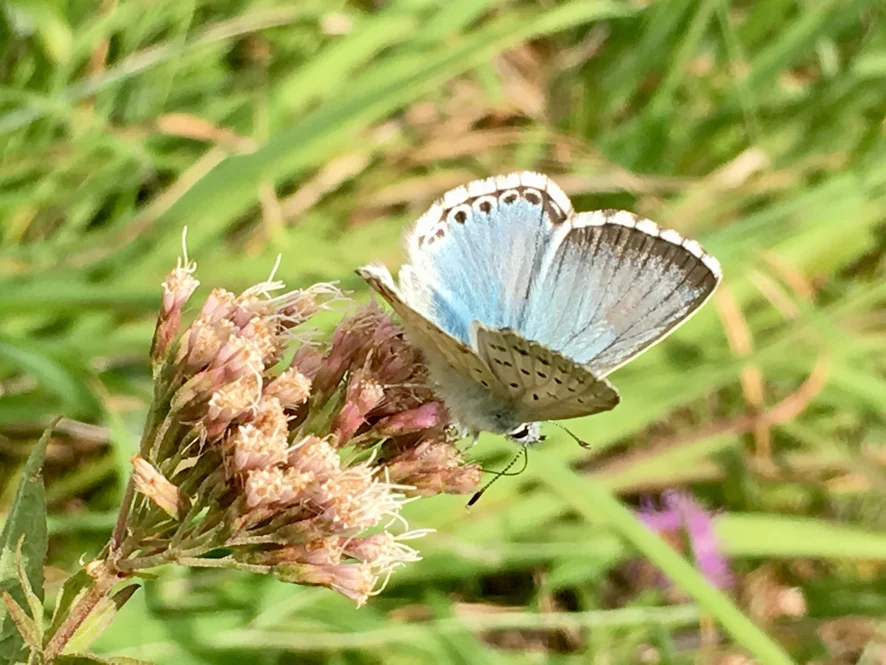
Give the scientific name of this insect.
Lysandra coridon
